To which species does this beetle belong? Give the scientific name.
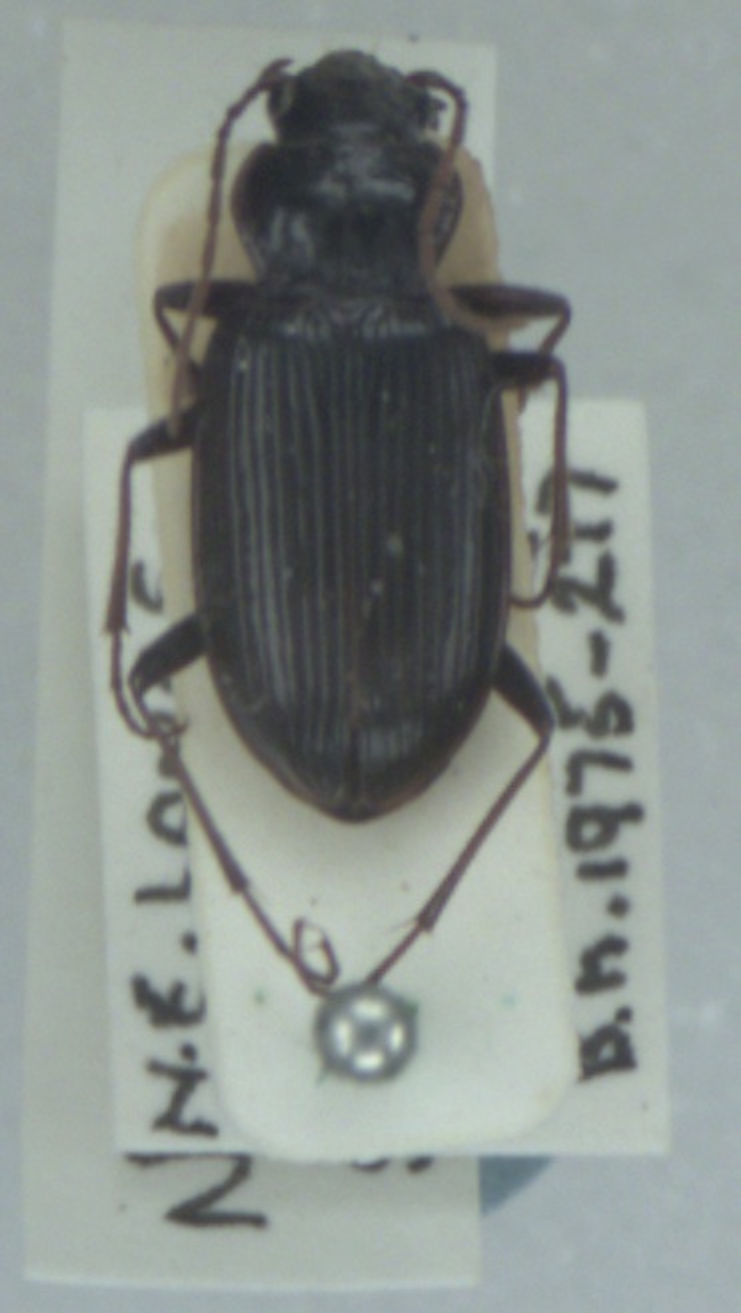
Nebria salina
